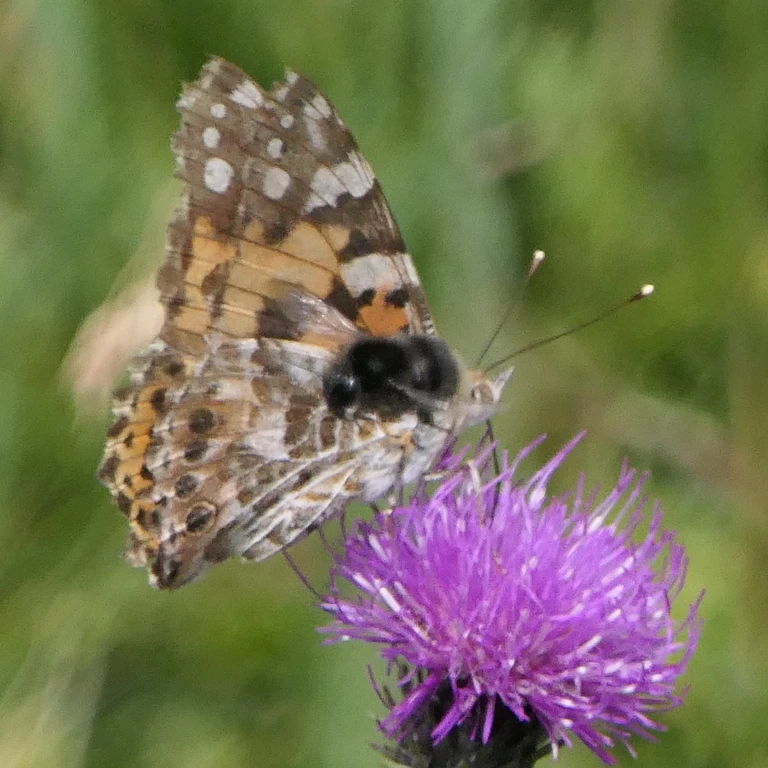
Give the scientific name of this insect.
Vanessa cardui
